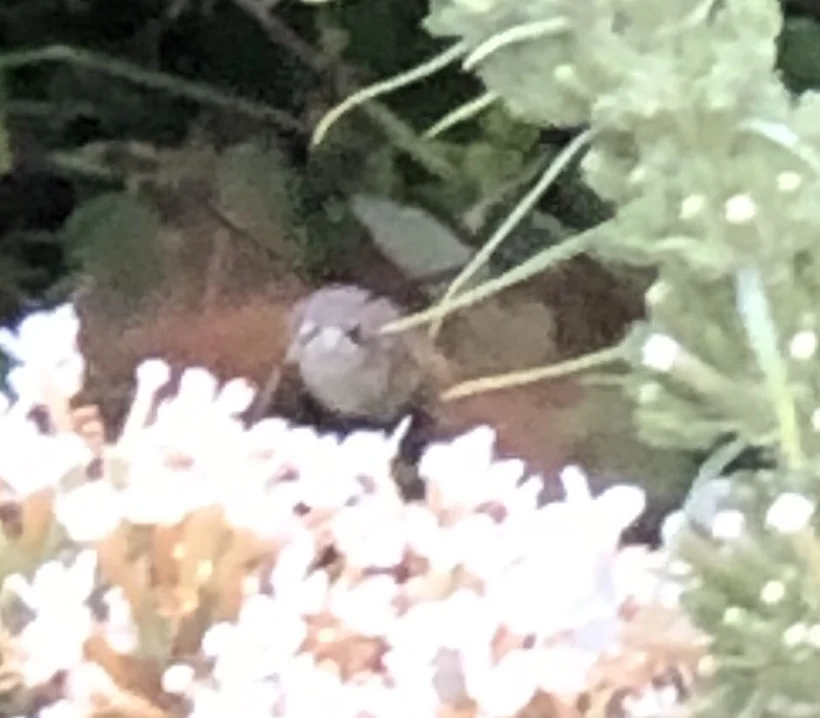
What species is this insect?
Macroglossum stellatarum
